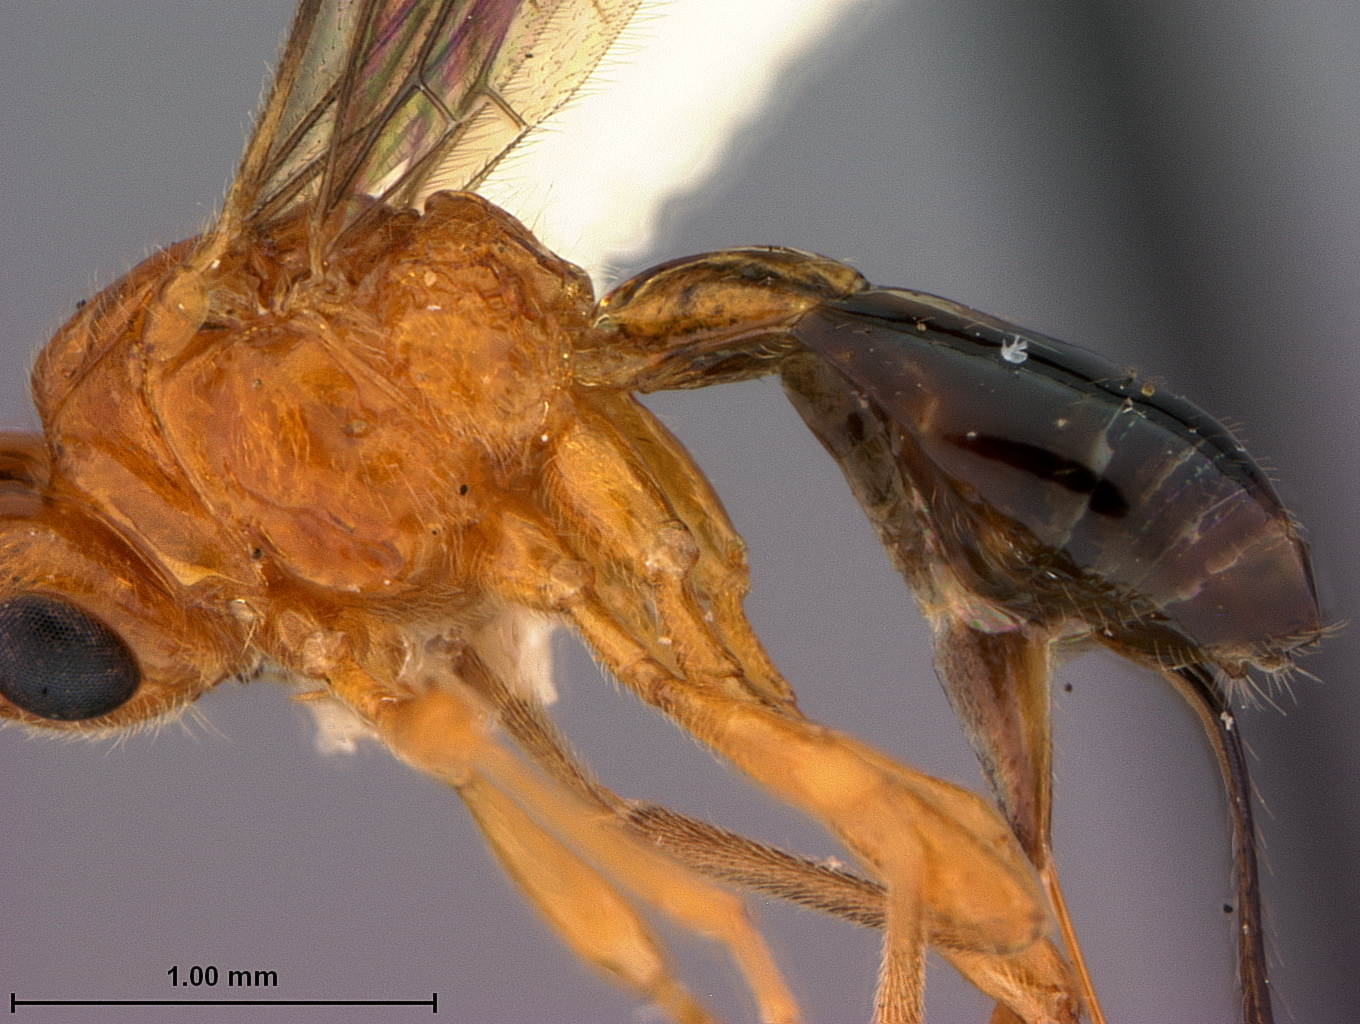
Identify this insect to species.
Opius hageni
